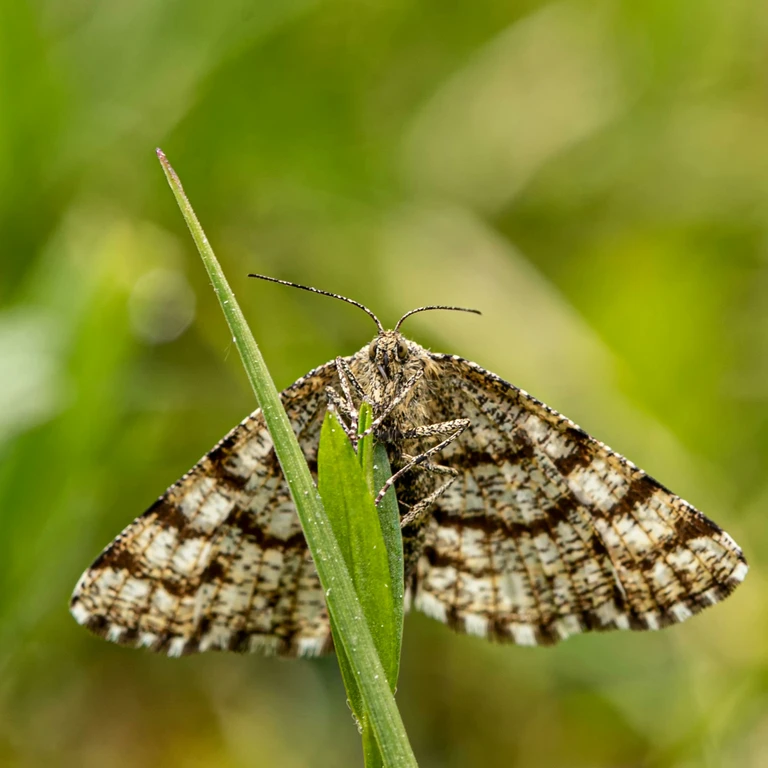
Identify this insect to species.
Ematurga atomaria
